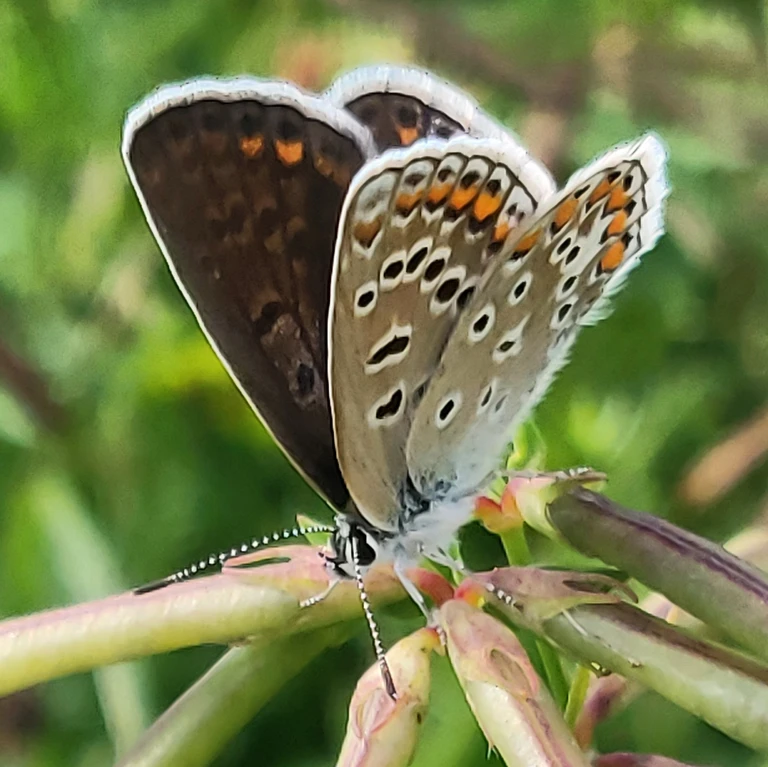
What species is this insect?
Polyommatus icarus
